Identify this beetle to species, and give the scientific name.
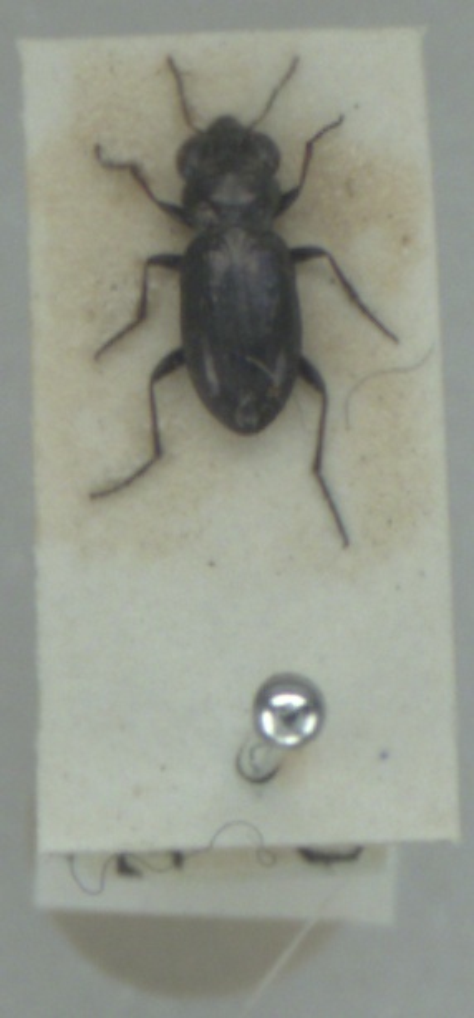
Notiophilus palustris
